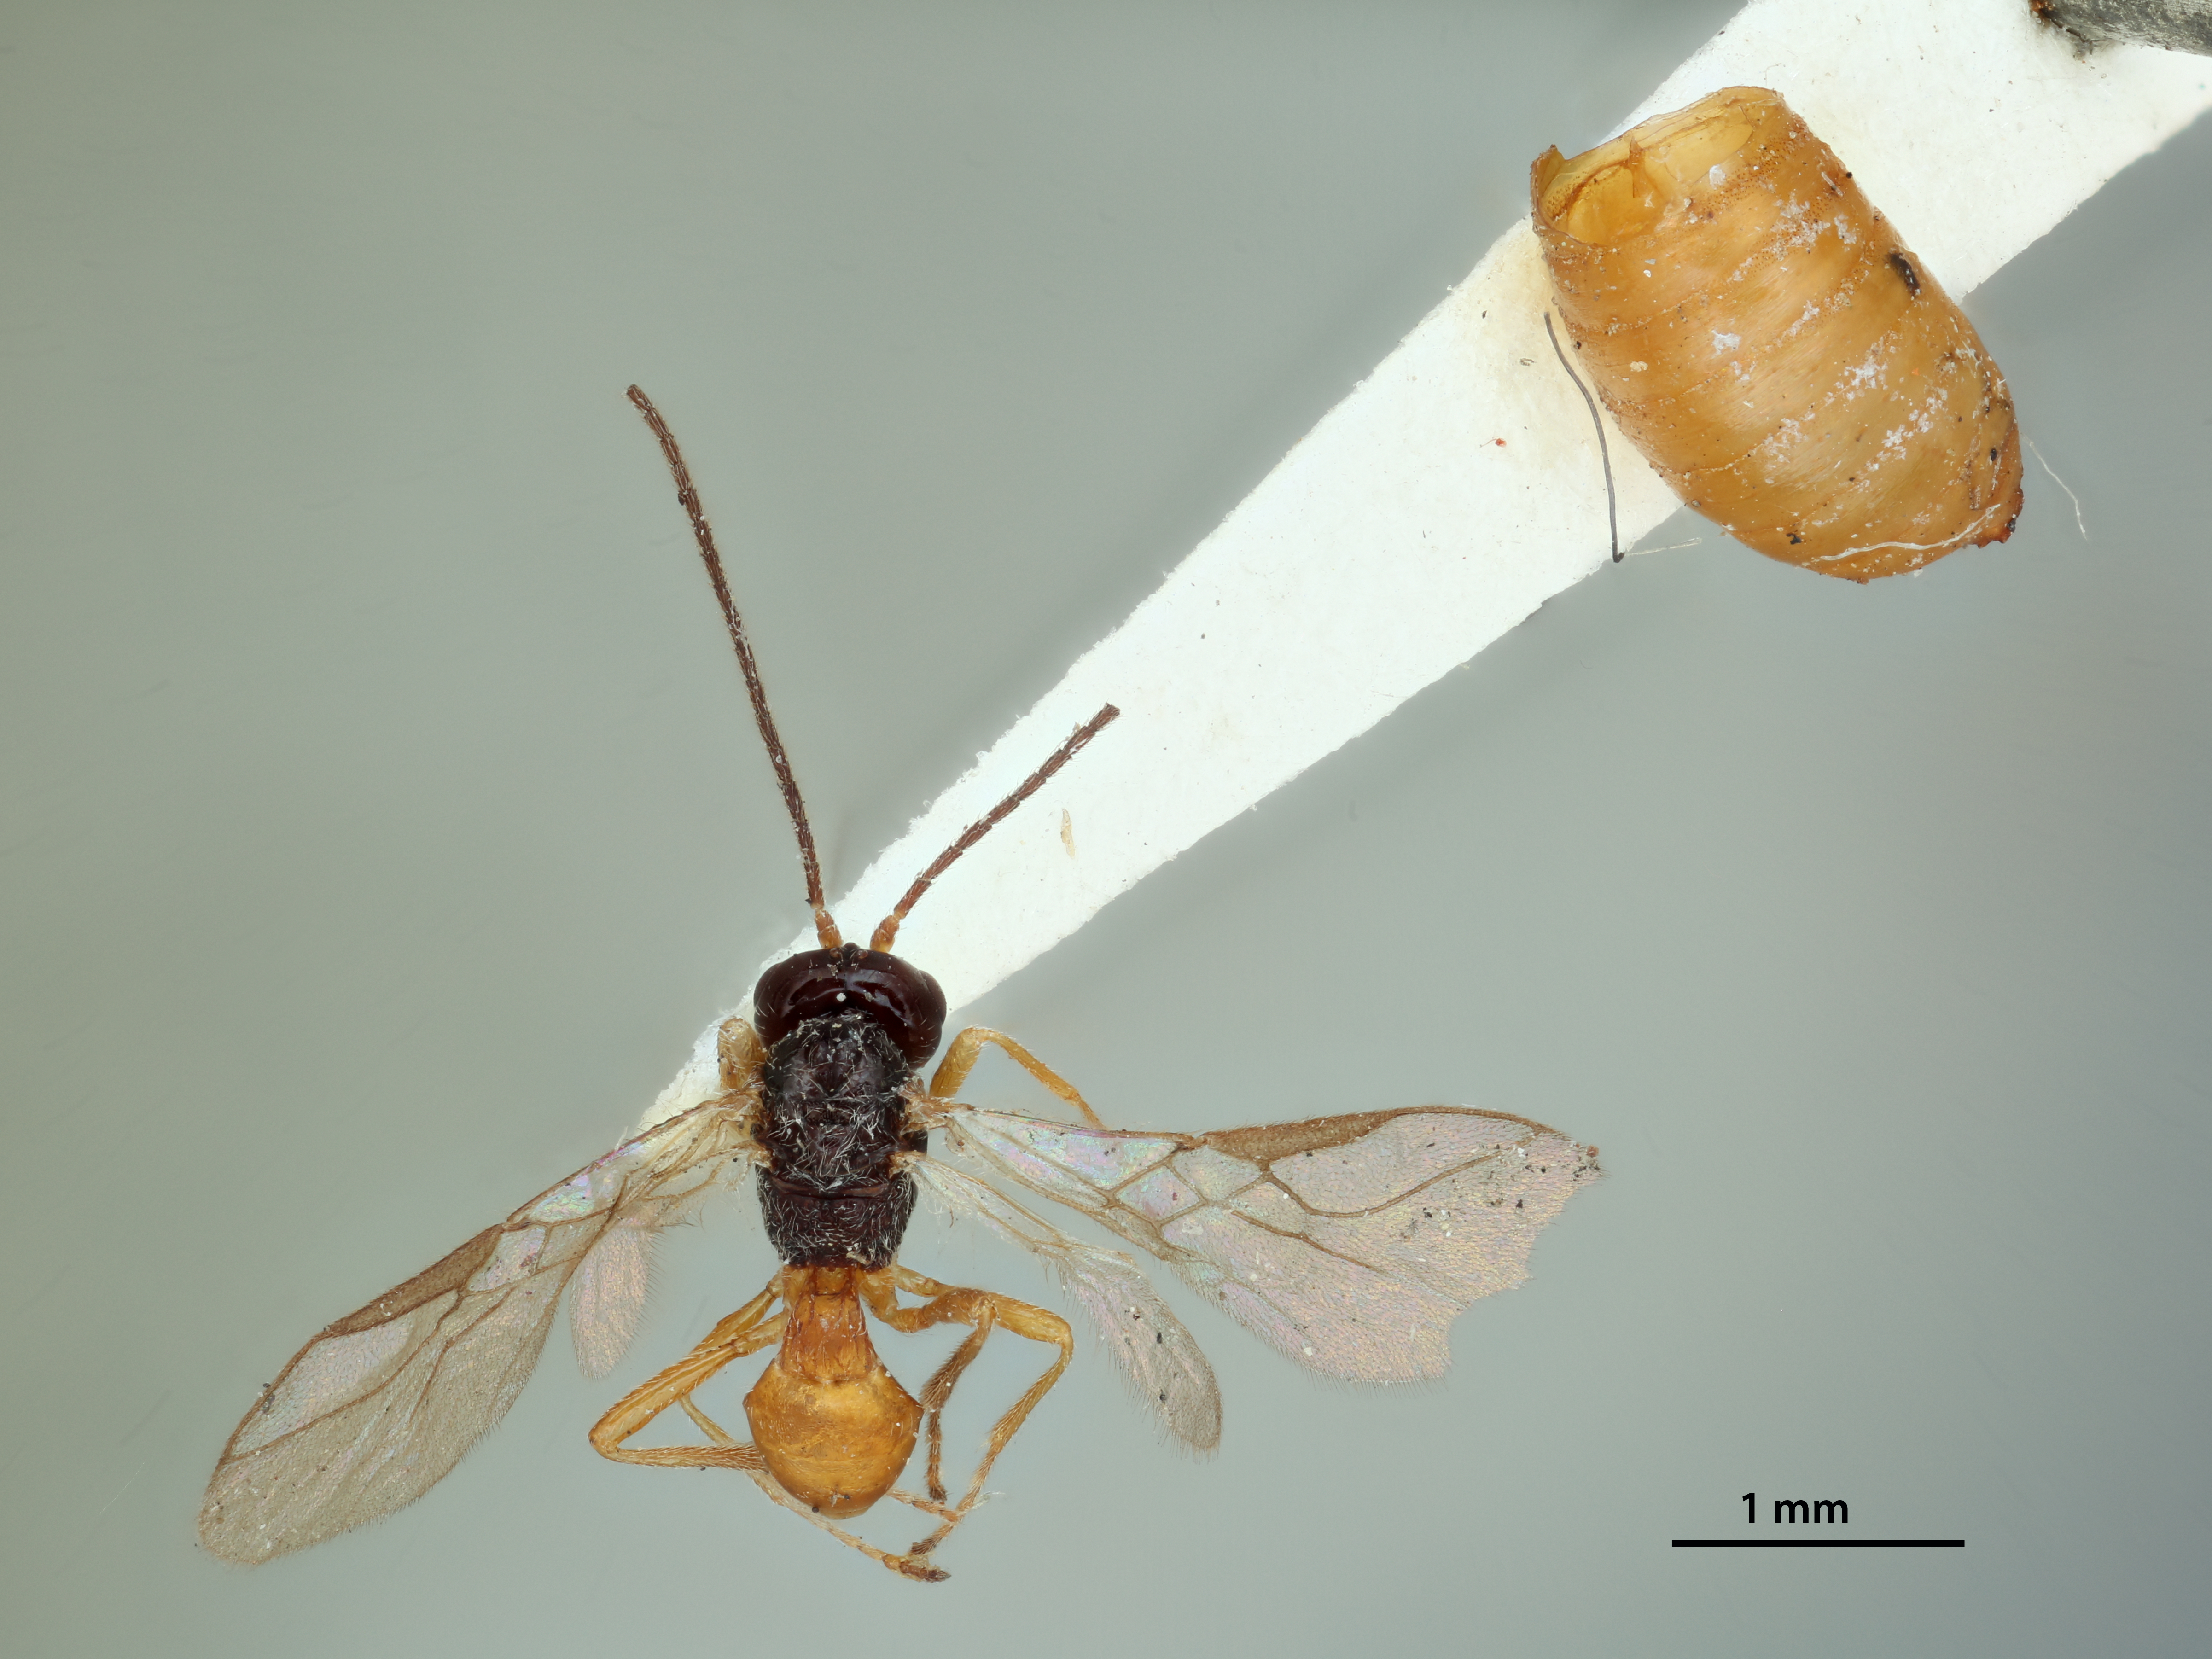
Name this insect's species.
Acrobela tachinae
